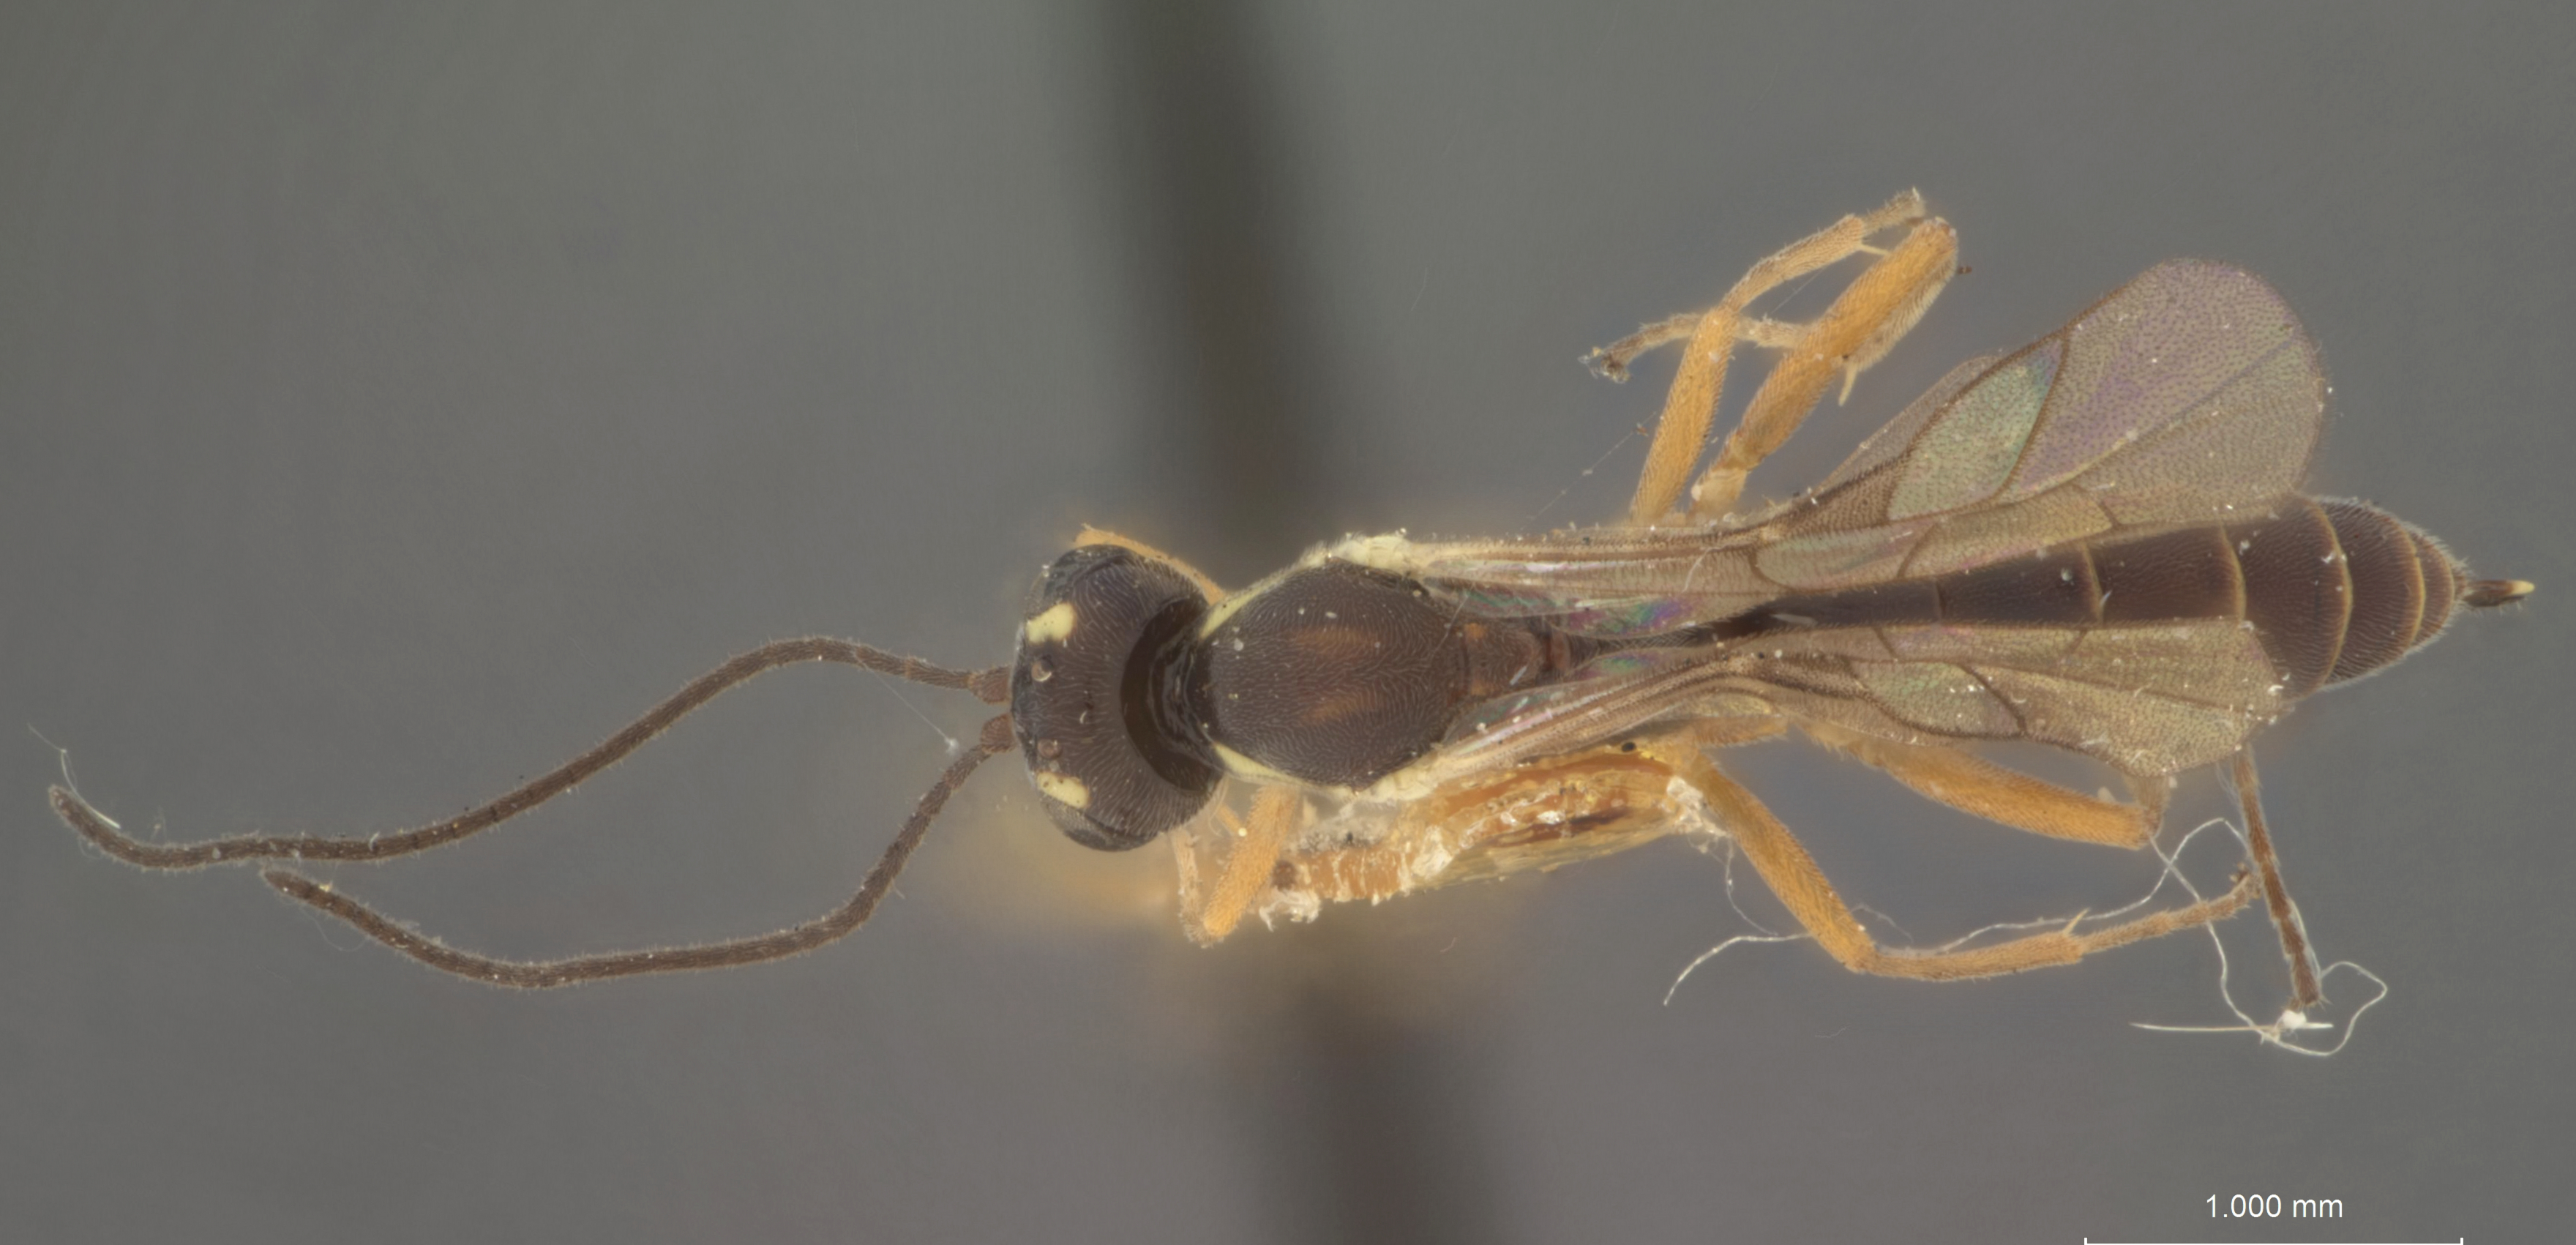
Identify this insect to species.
Neliopisthus piceae
